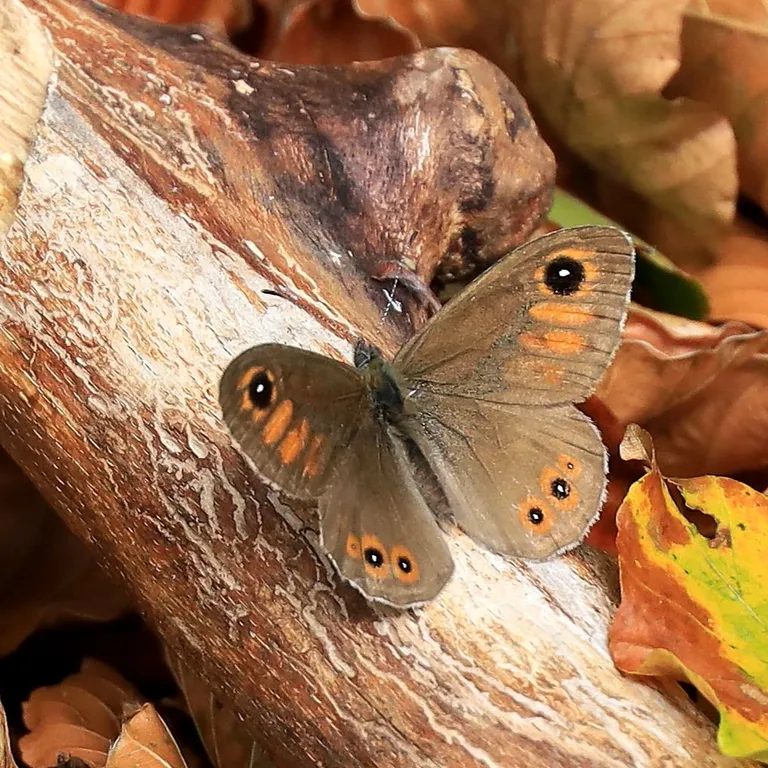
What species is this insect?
Lasiommata maera (also Pararge maera)
